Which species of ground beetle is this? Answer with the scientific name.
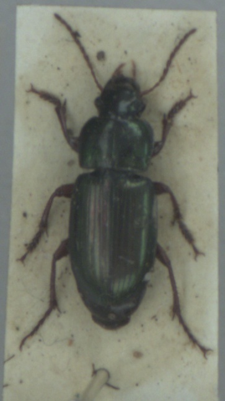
Harpalus affinis
